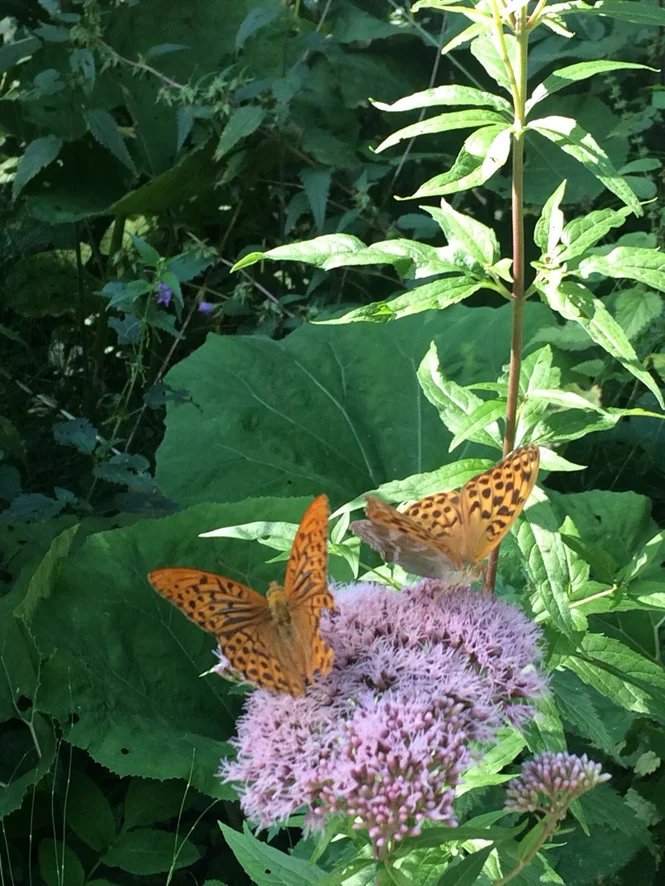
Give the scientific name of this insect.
Argynnis paphia
